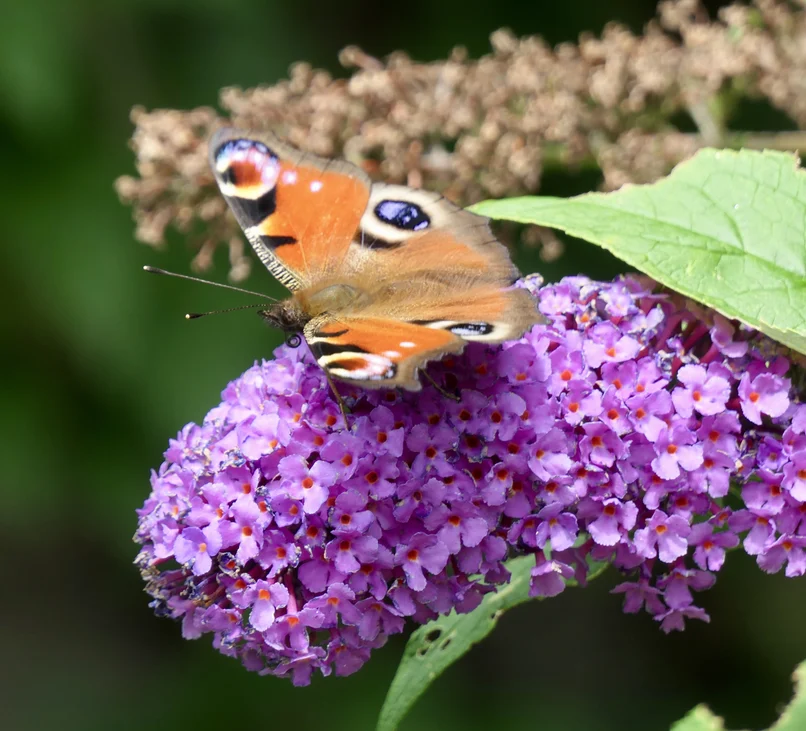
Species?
Aglais io
